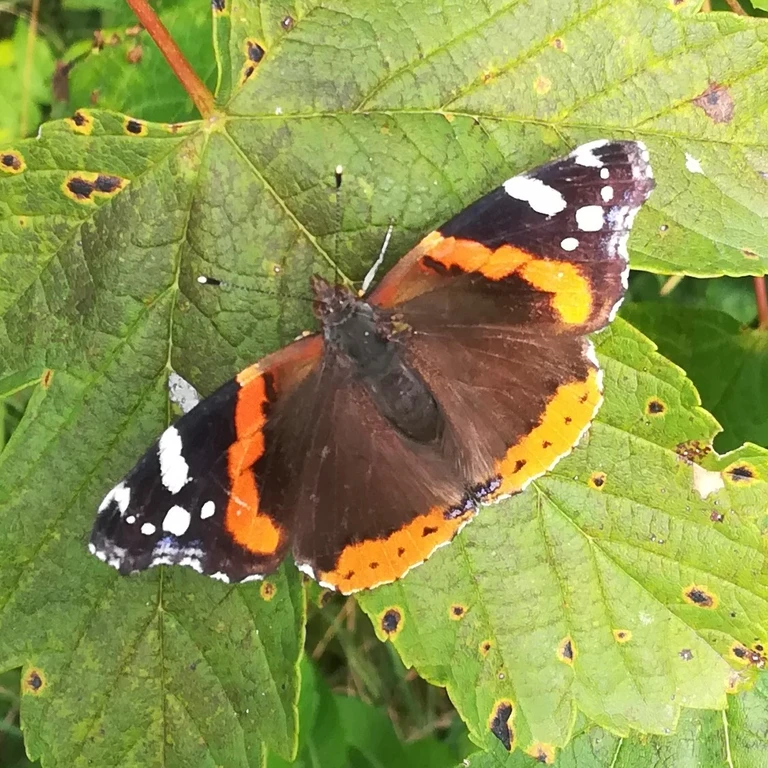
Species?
Vanessa atalanta
